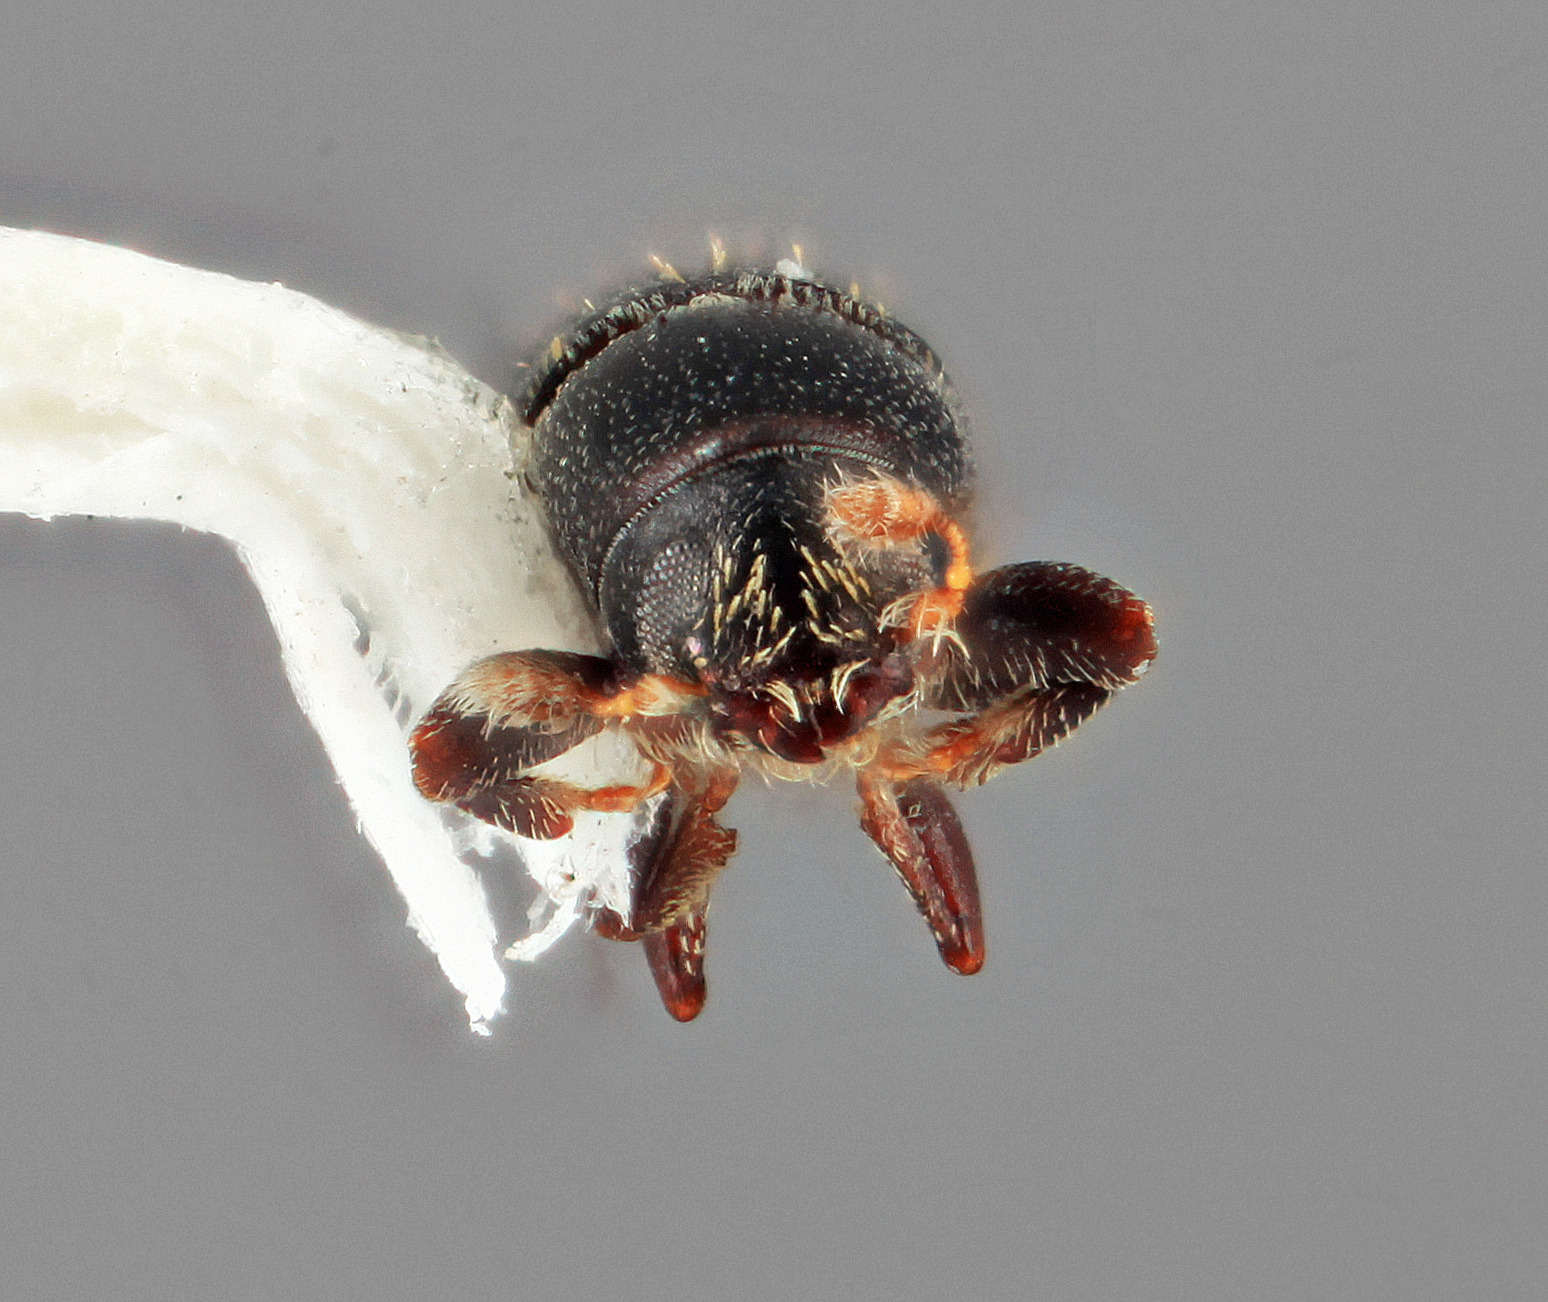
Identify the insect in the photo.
Cnesinus pulchellus
